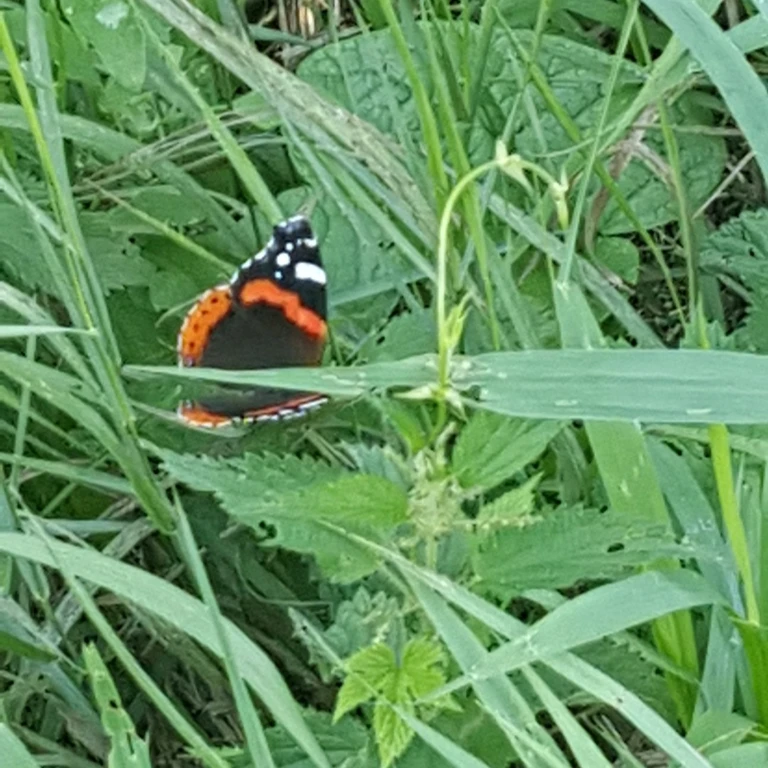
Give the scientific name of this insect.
Vanessa atalanta
